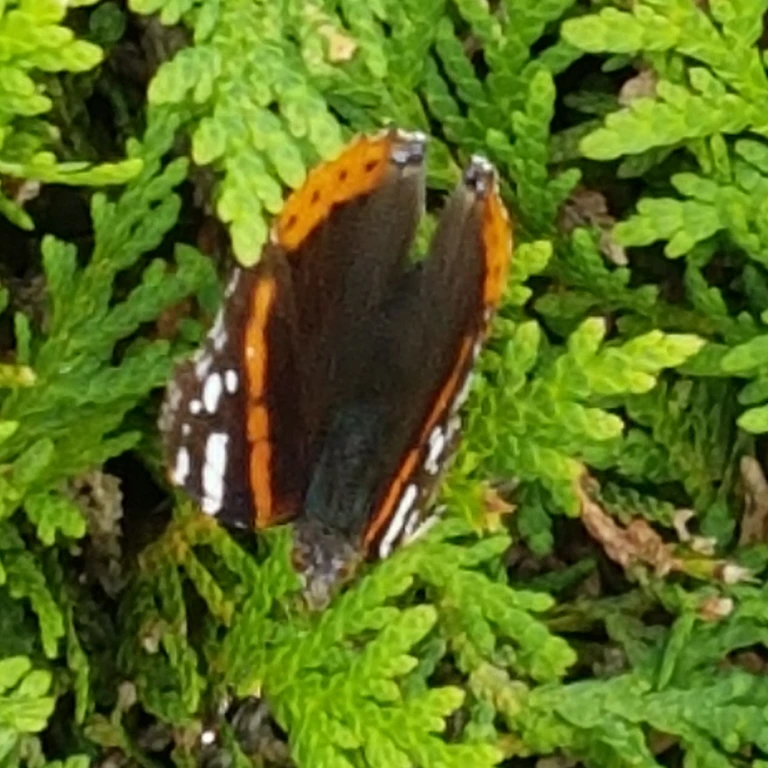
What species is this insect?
Vanessa atalanta
